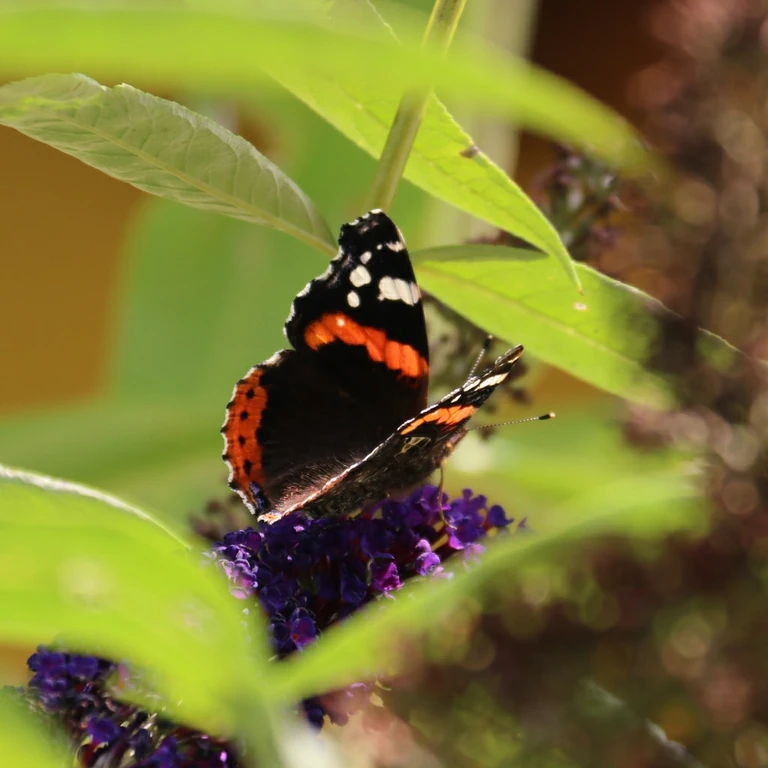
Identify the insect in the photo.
Vanessa atalanta
